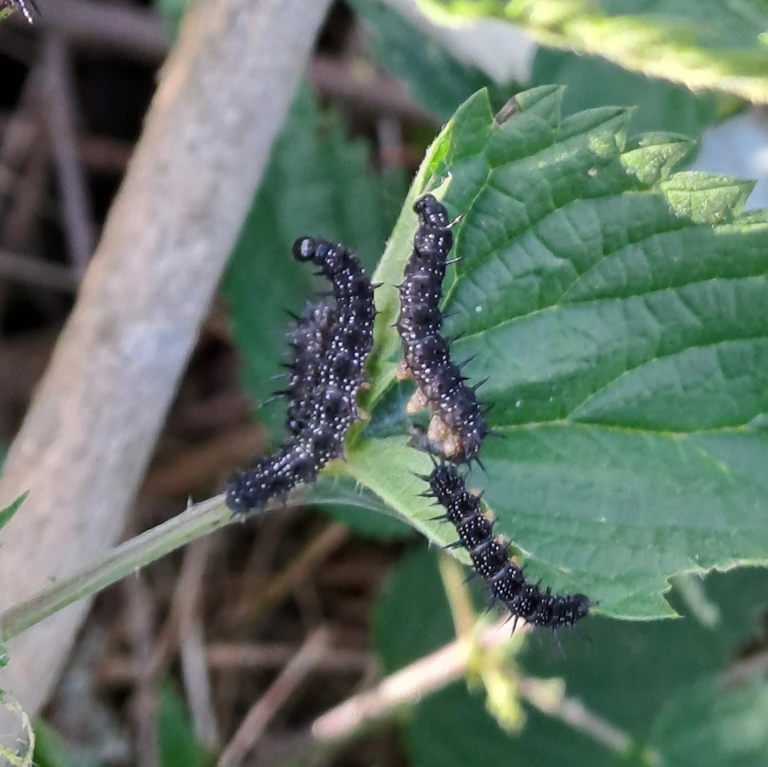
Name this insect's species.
Aglais io
